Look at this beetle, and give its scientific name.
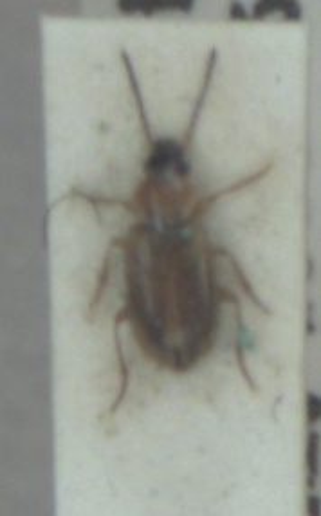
Acupalpus dorsalis
